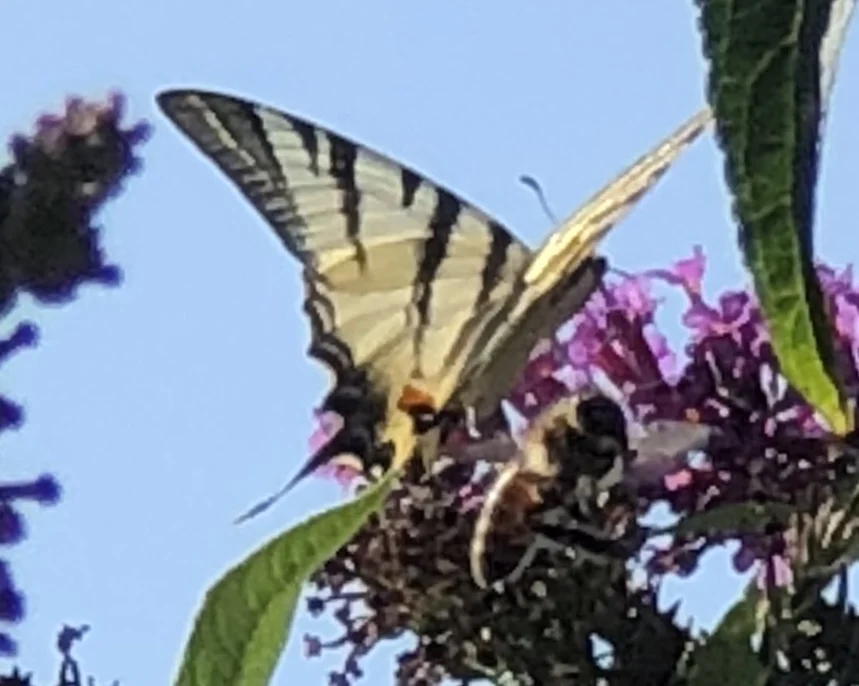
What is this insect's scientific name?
Iphiclides podalirius
